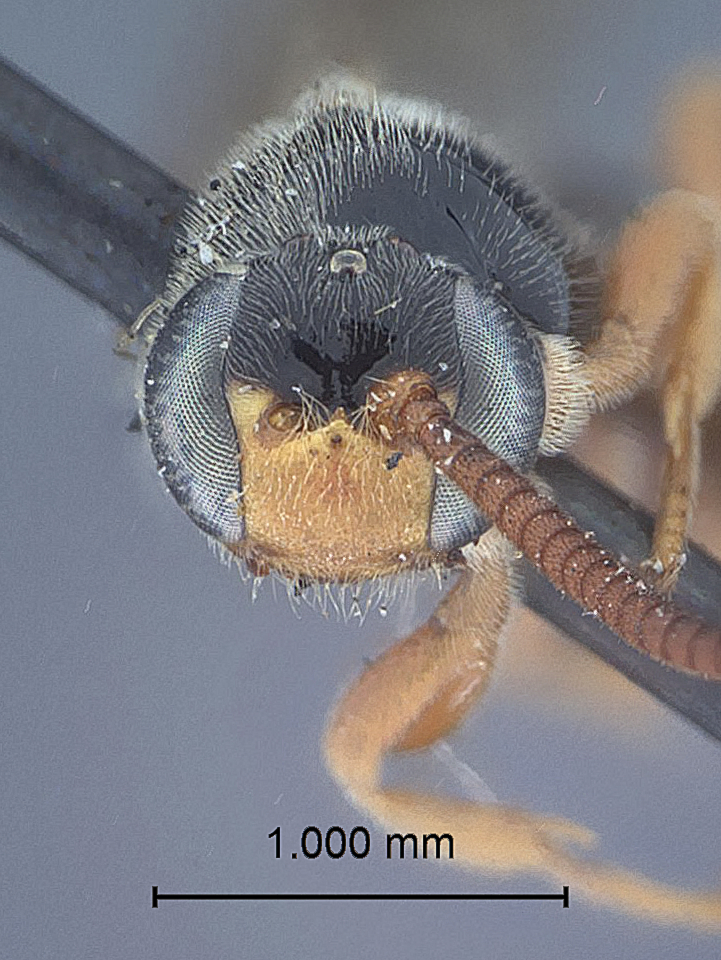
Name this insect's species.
Trieces fusus
